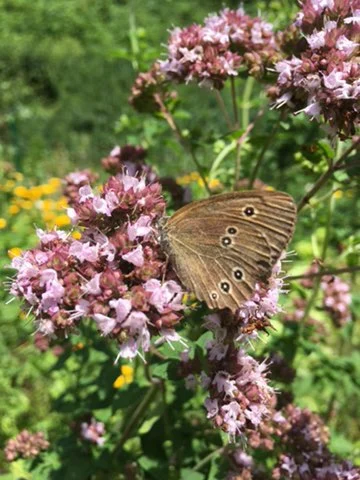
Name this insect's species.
Aphantopus hyperantus
